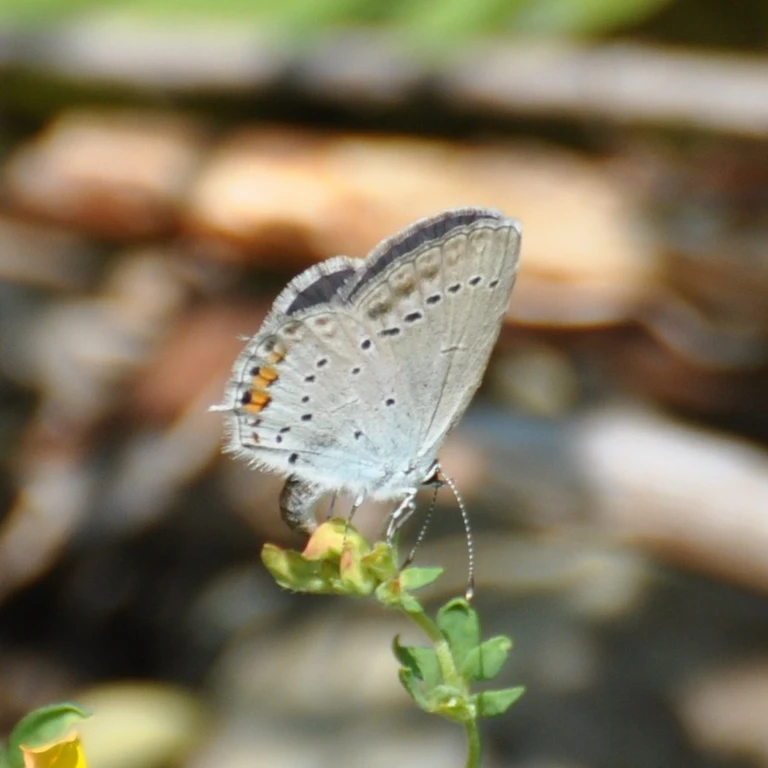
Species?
Cupido argiades (also Elkalyce argiades)
